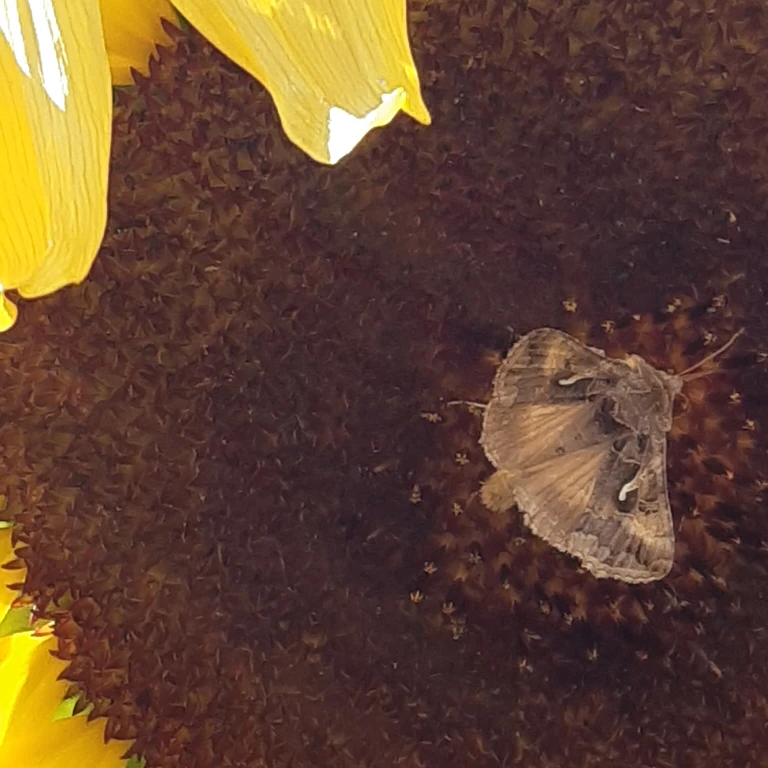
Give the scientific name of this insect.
Autographa gamma
